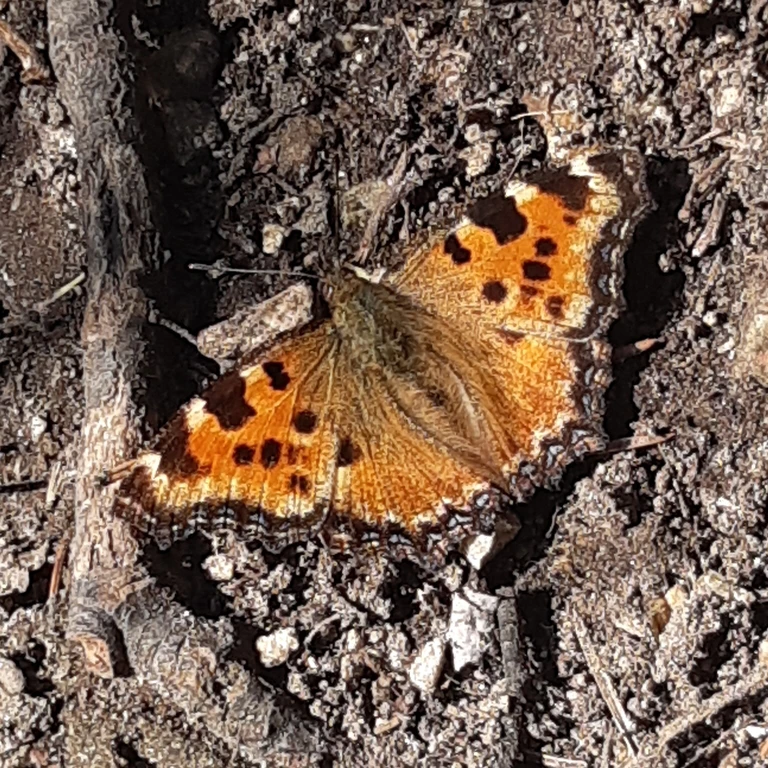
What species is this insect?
Nymphalis polychloros
